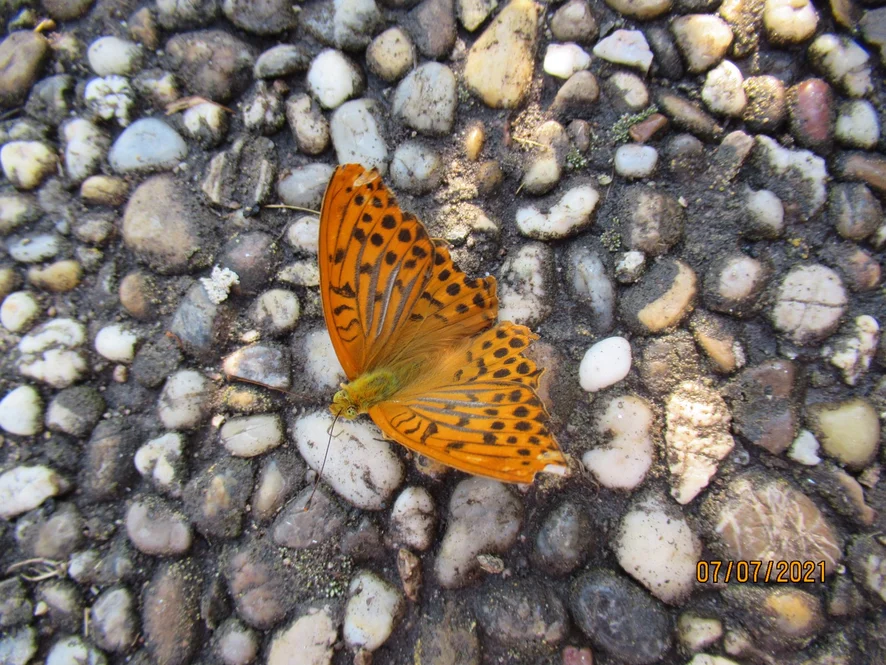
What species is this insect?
Argynnis paphia
